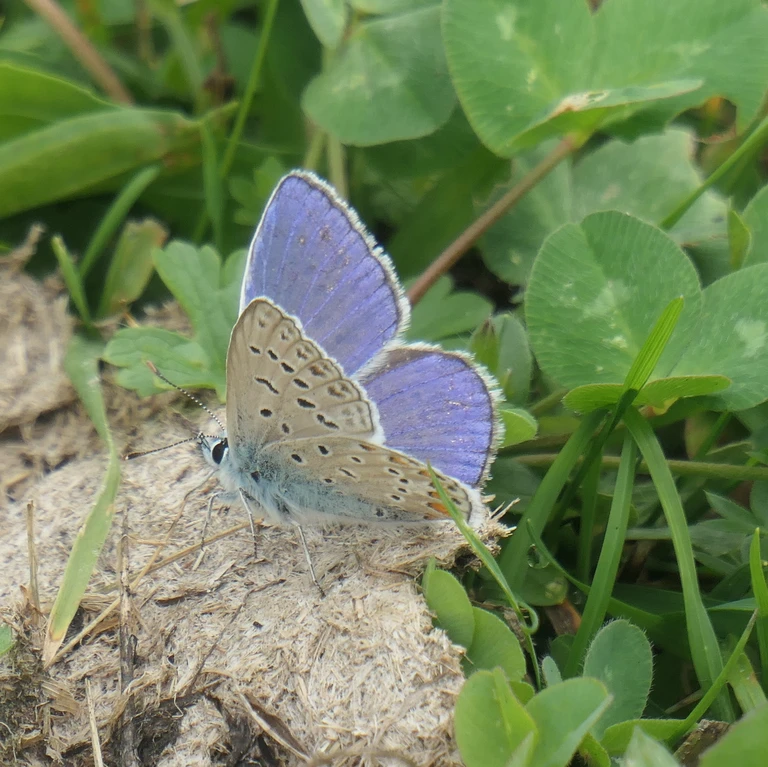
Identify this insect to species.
Polyommatus icarus
